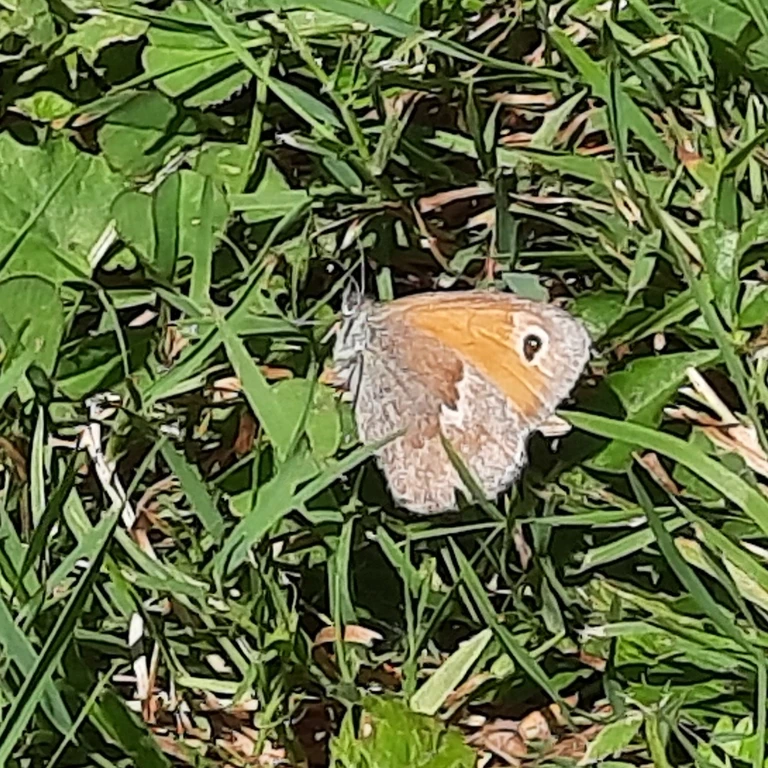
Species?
Coenonympha pamphilus
